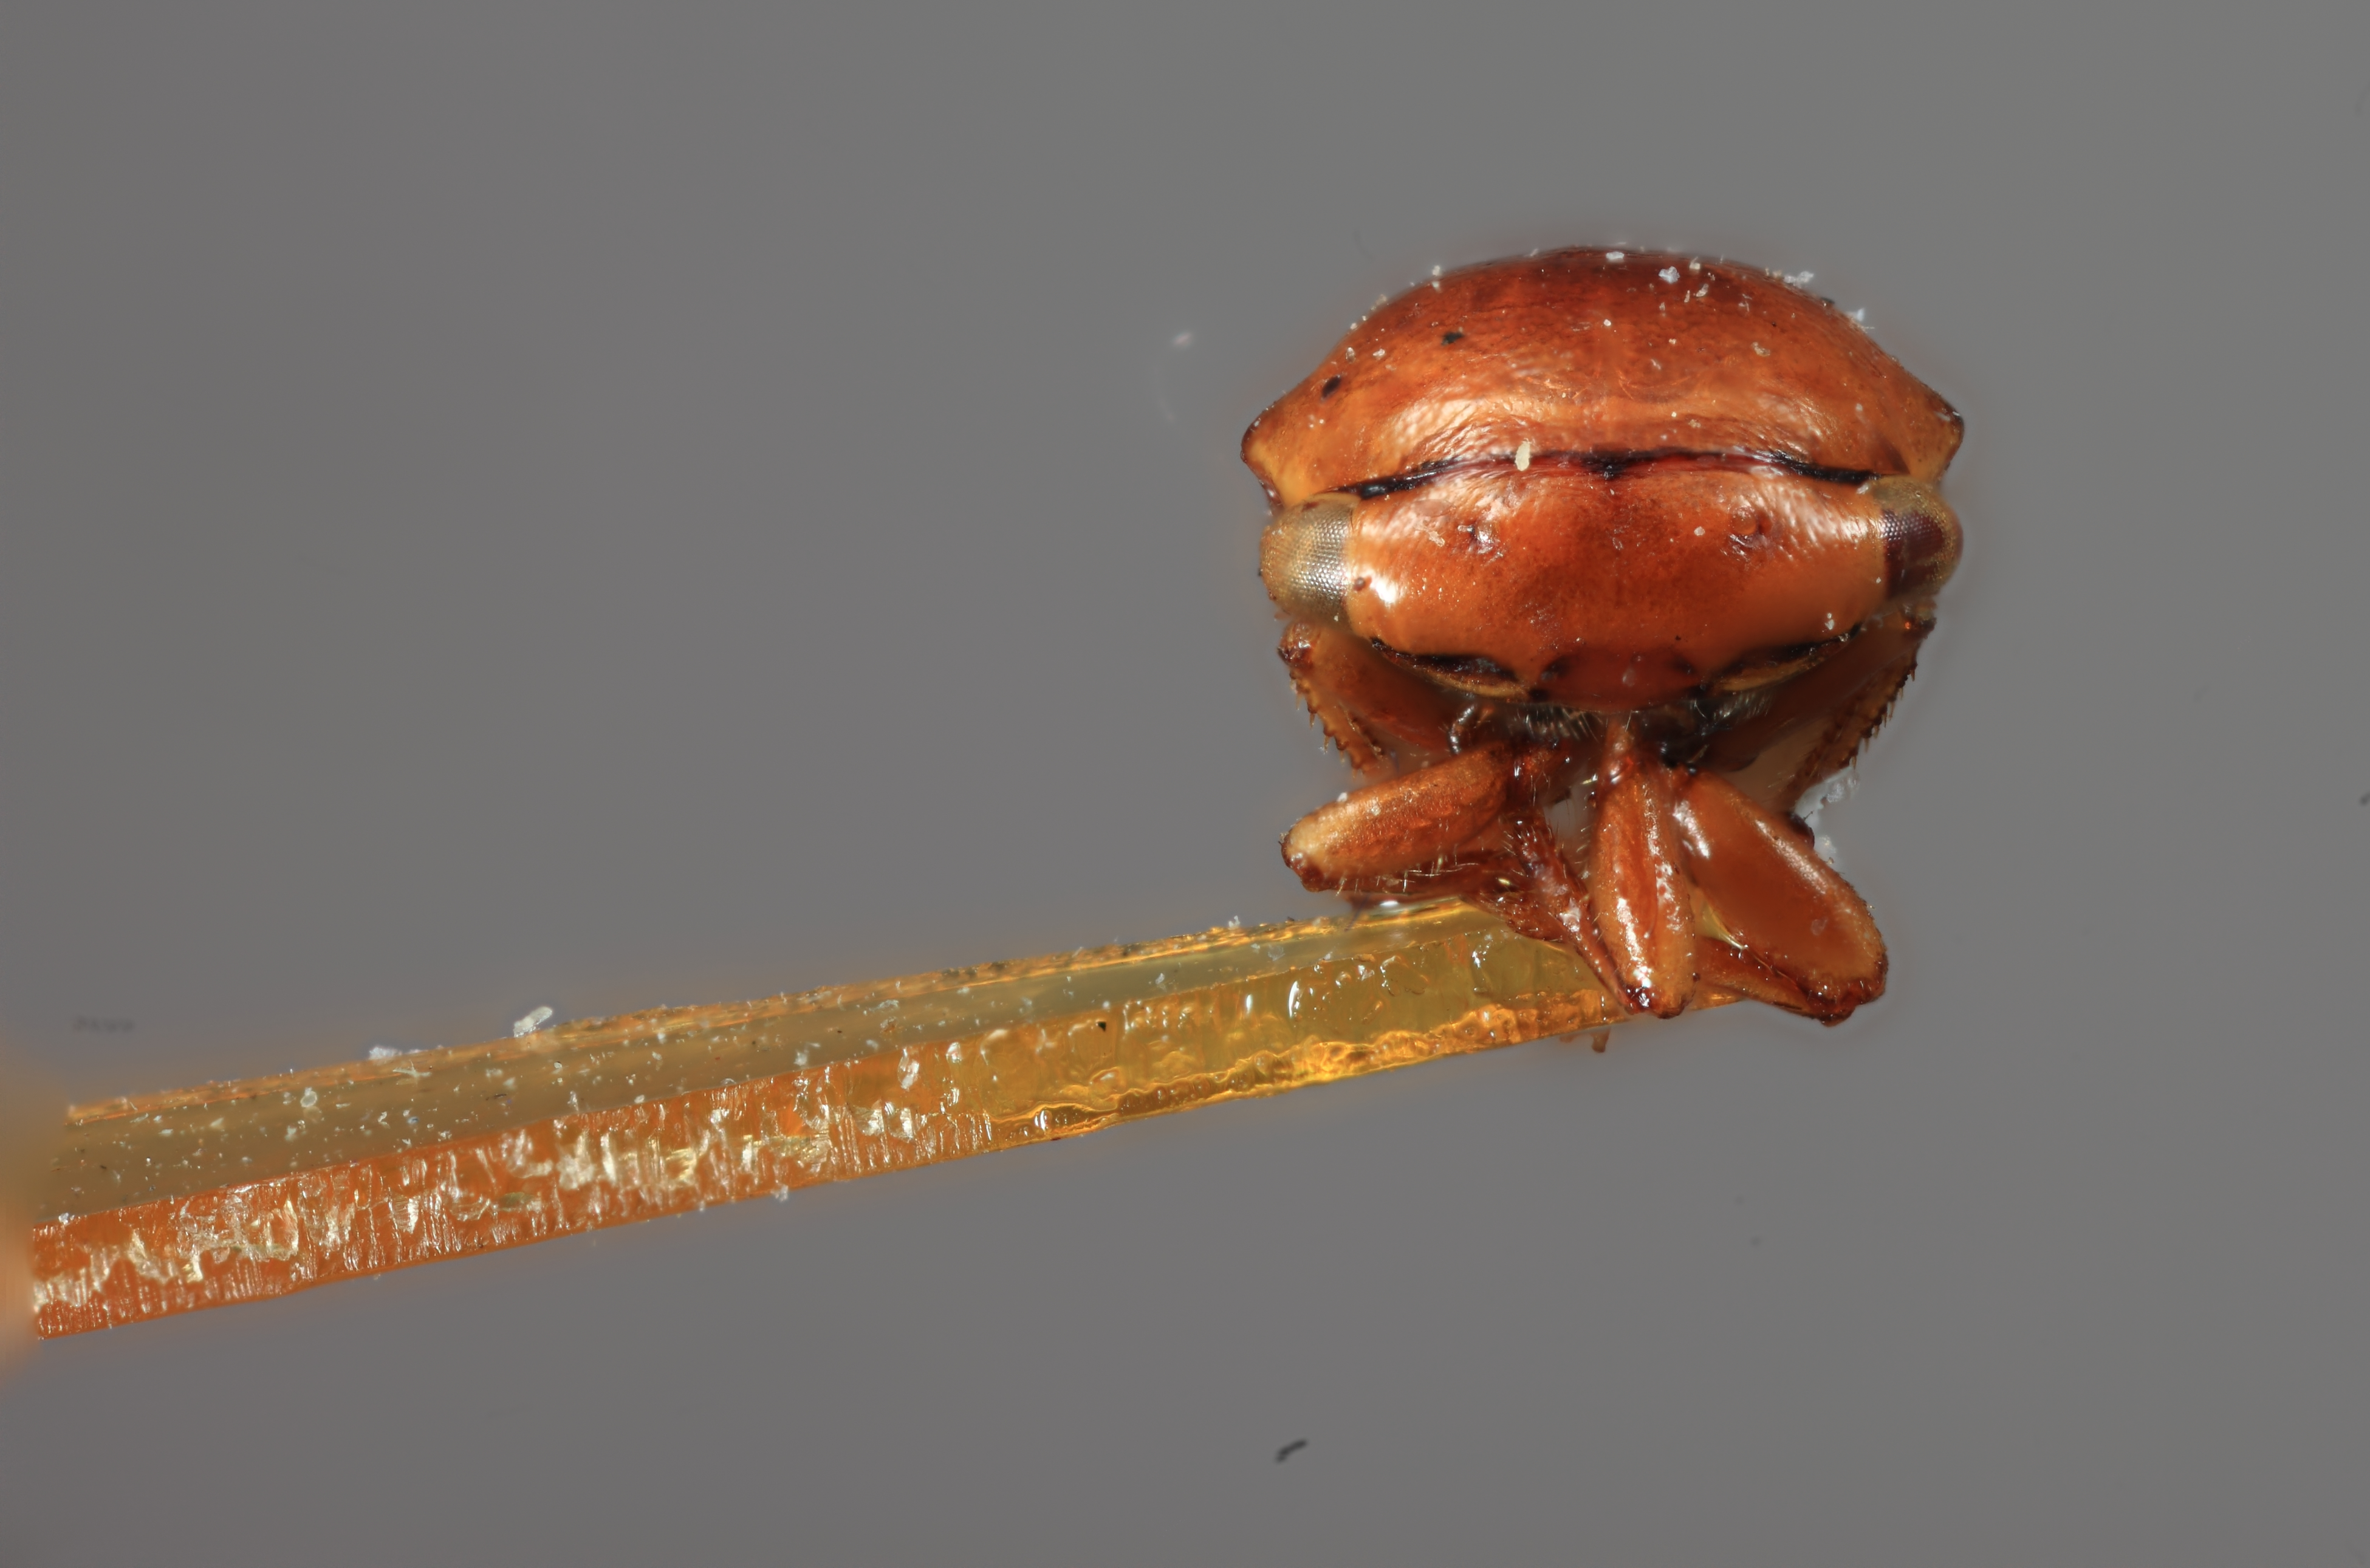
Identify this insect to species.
Brachytalis fuscus
